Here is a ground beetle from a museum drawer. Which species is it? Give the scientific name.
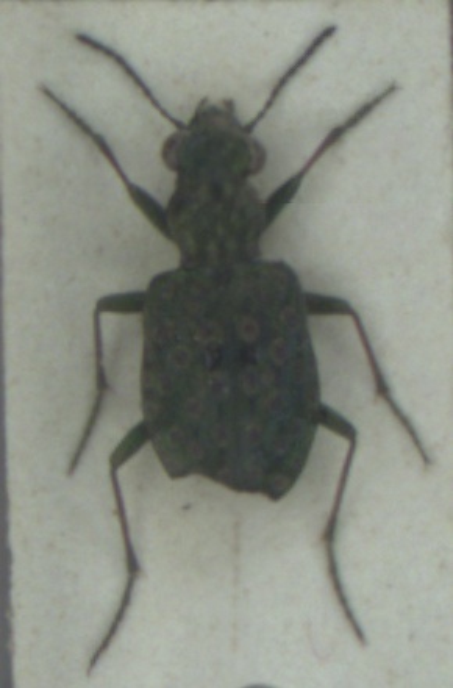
Elaphrus riparius
